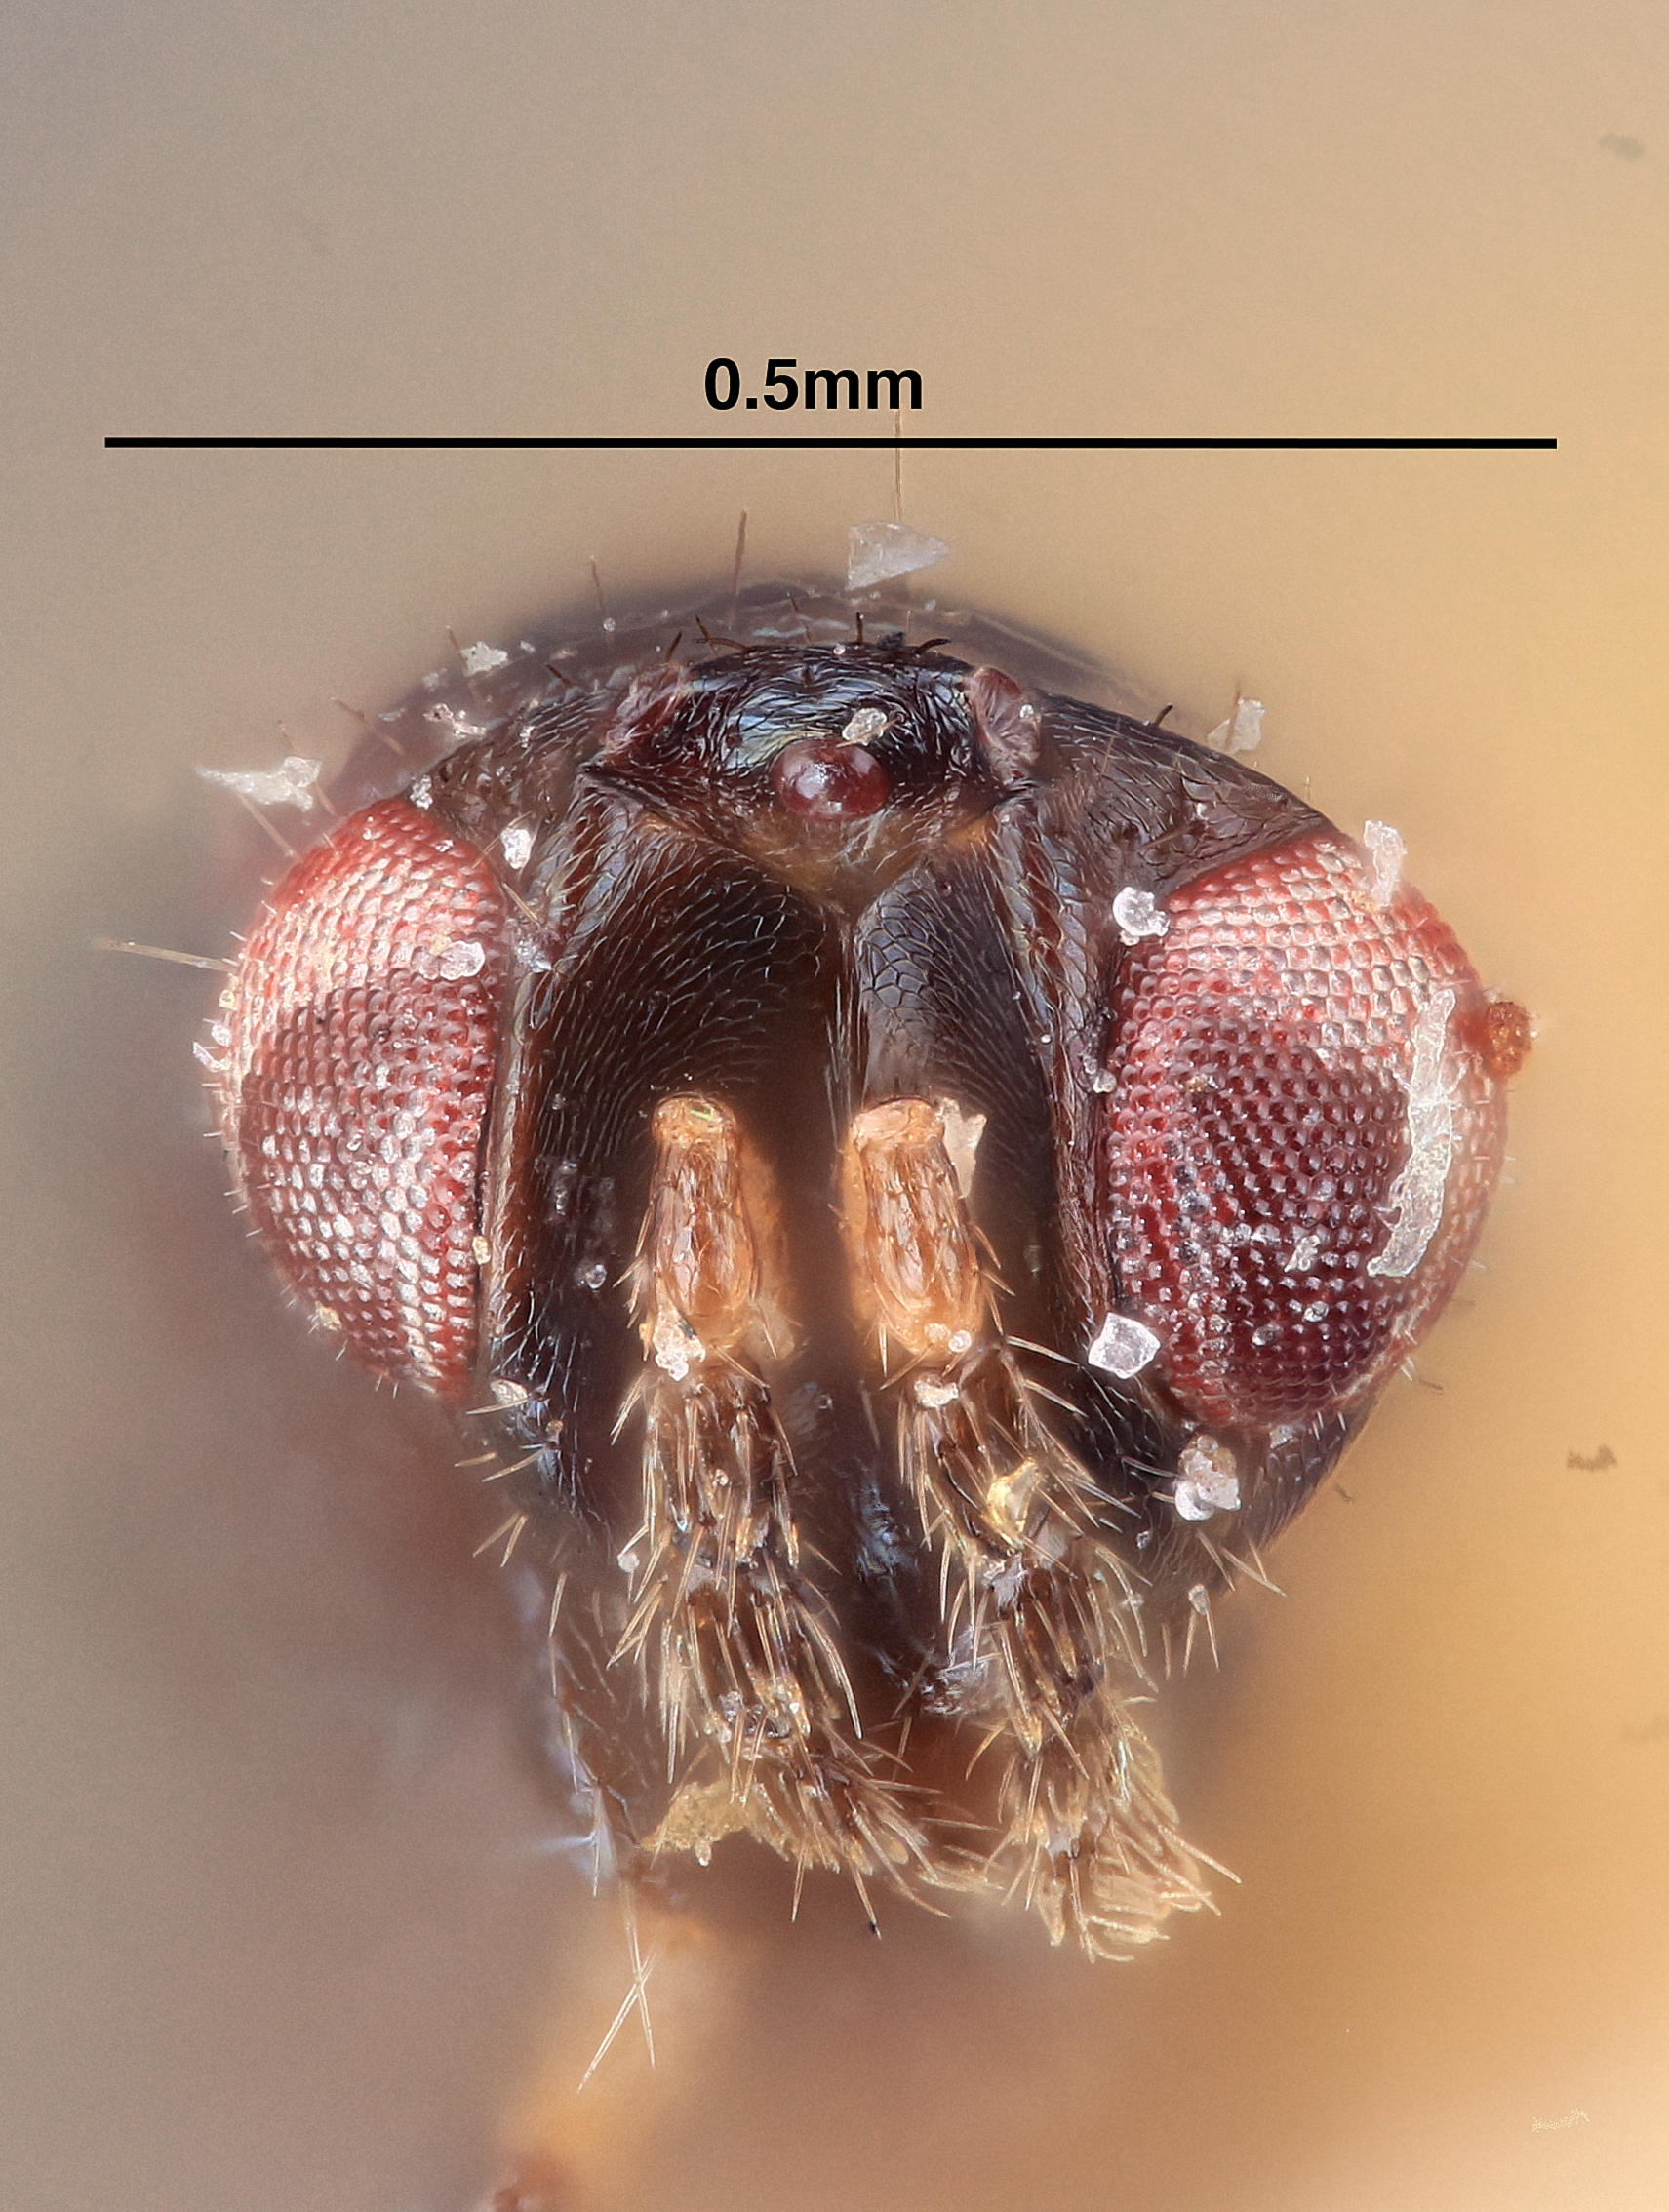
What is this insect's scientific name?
Tetrastichus faustus
